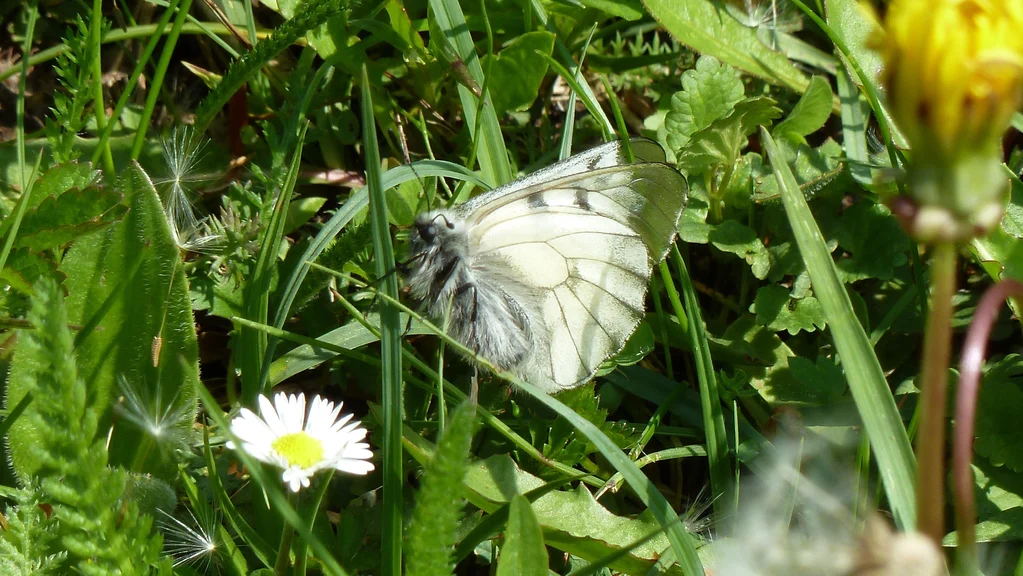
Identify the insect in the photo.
Parnassius mnemosyne
